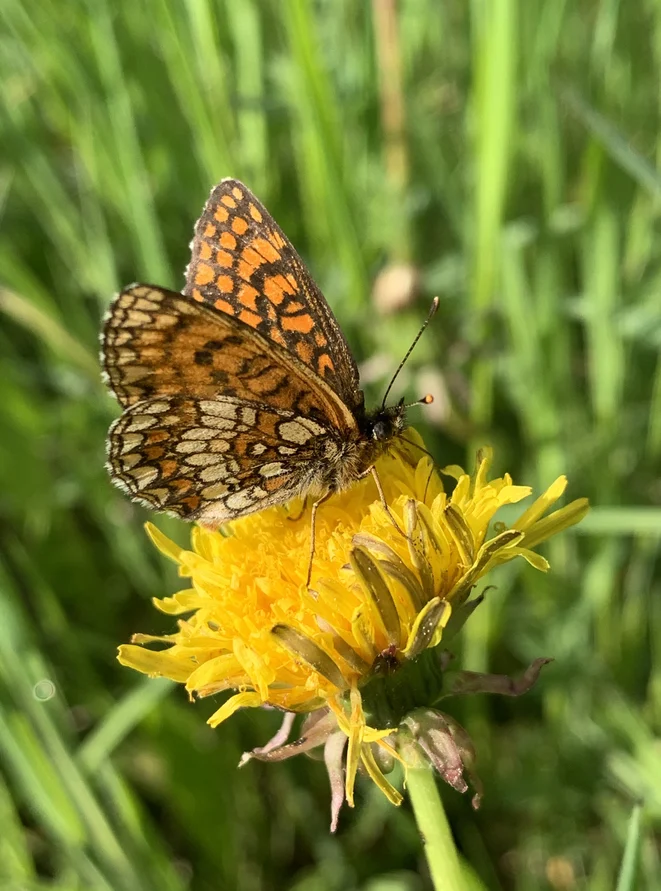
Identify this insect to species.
Melitaea athalia
